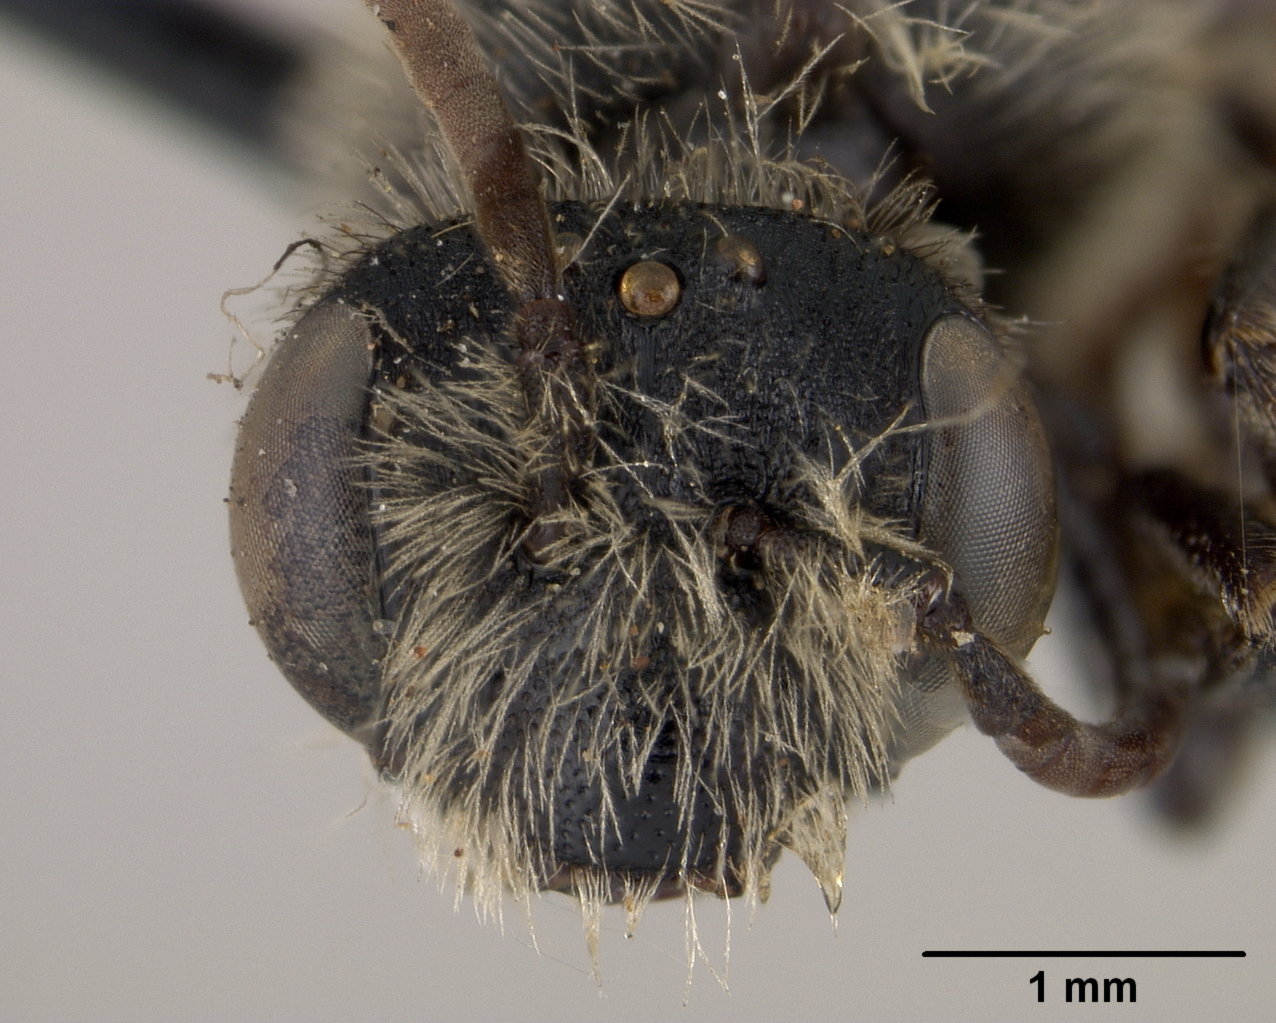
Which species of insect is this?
Andrena campanulae
